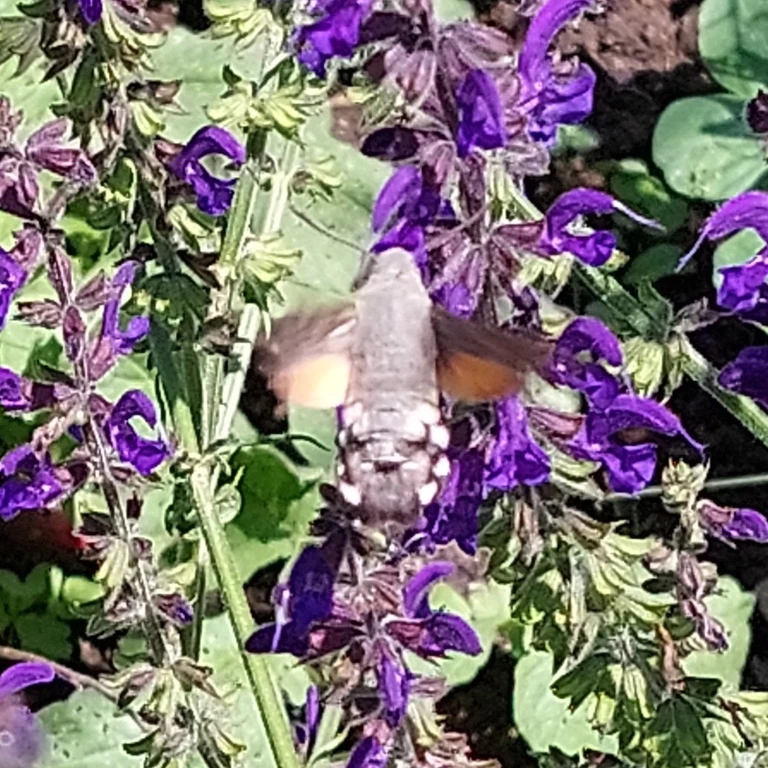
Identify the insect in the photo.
Macroglossum stellatarum
